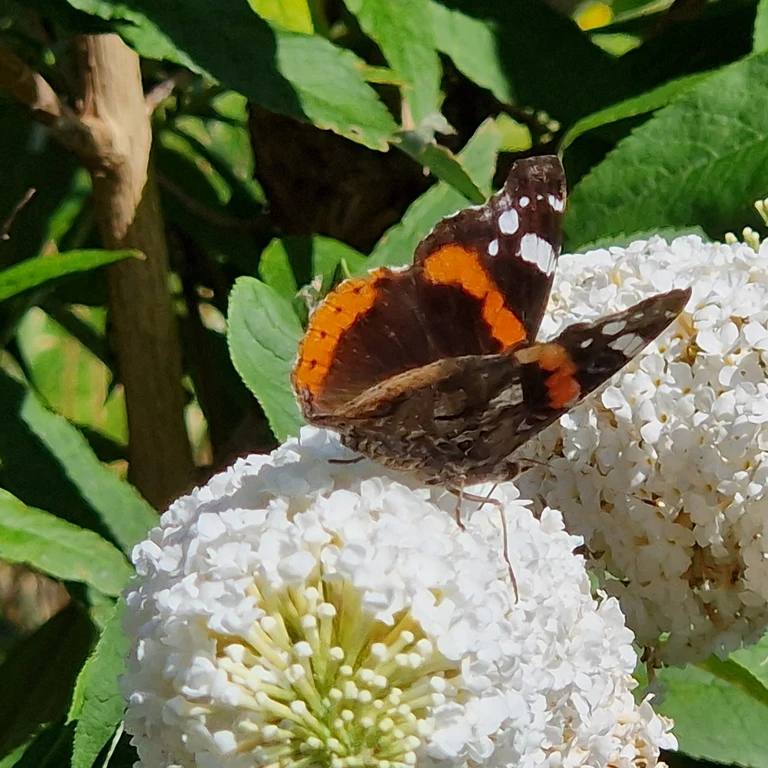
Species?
Vanessa atalanta
